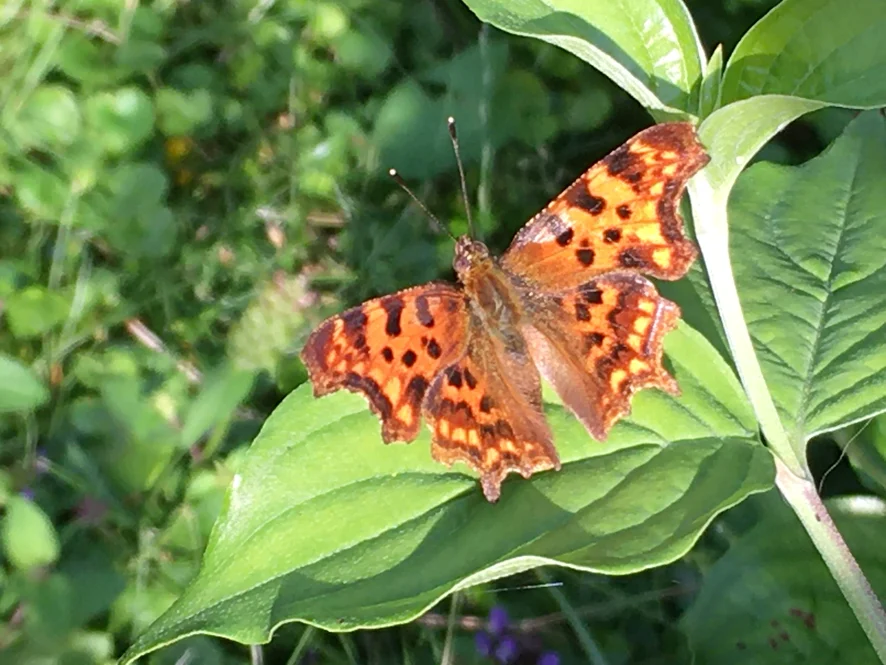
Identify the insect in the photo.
Polygonia c-album
